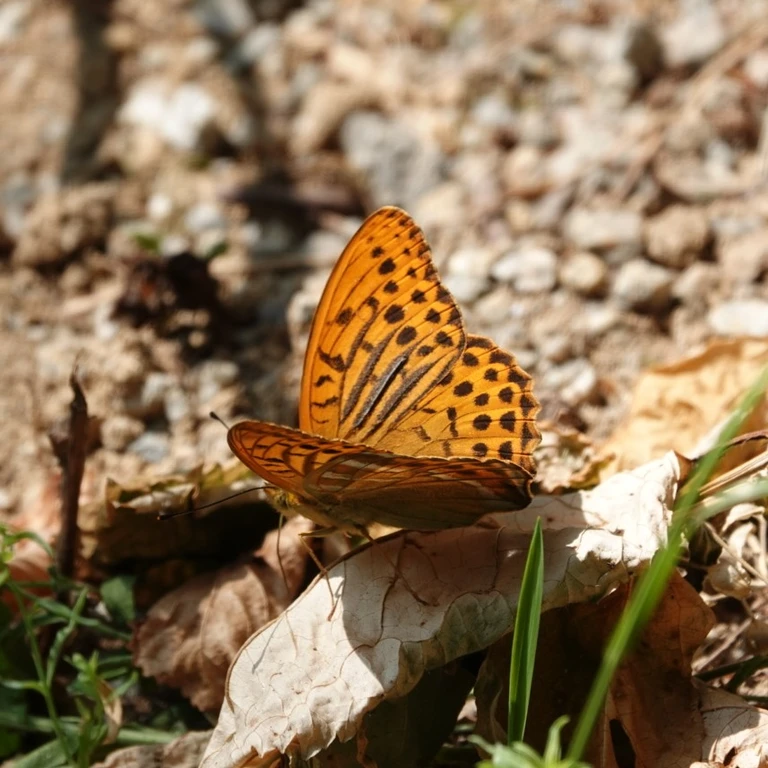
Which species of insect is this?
Argynnis paphia
